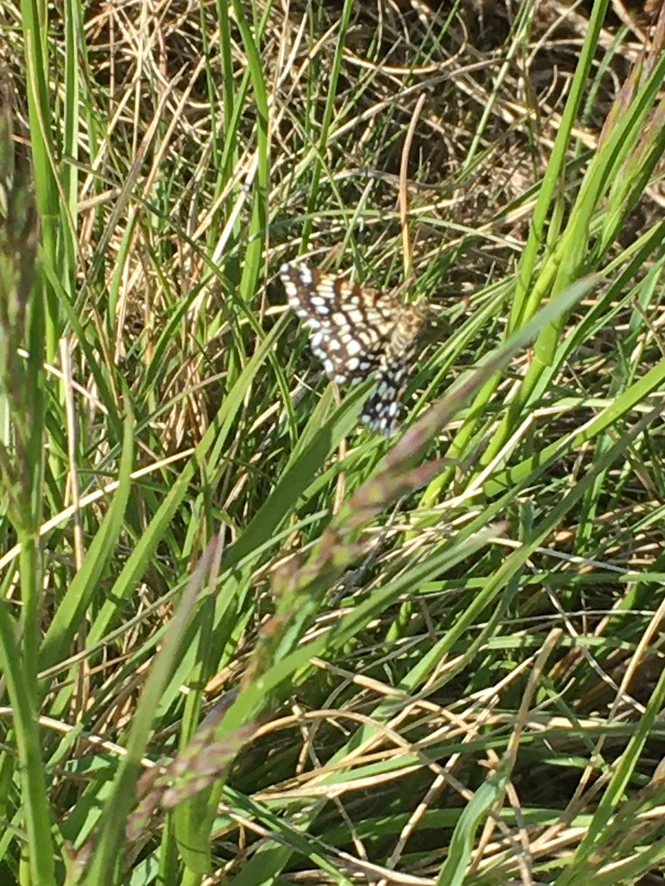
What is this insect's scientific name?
Chiasmia clathrata
